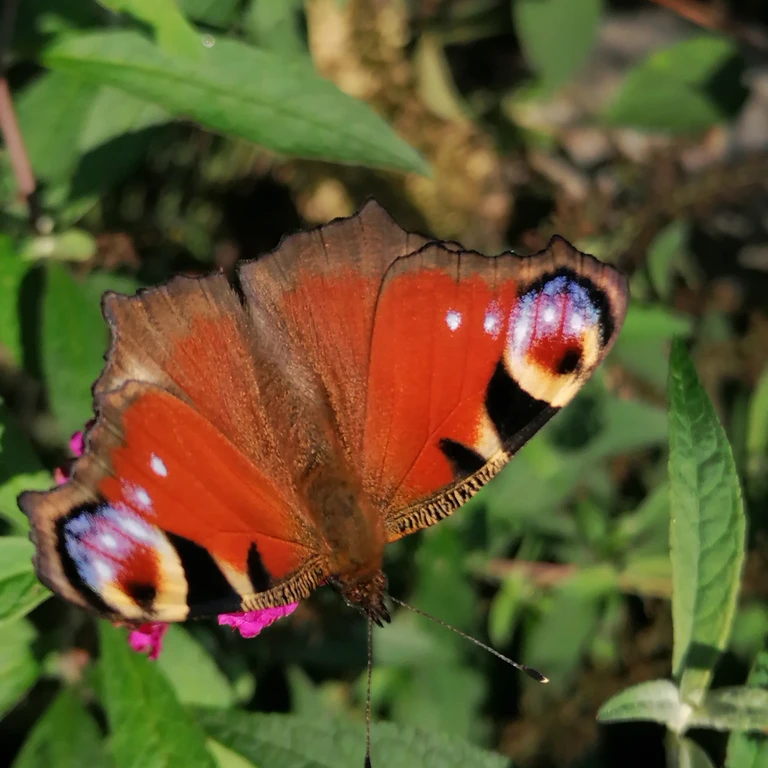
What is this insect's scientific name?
Aglais io
